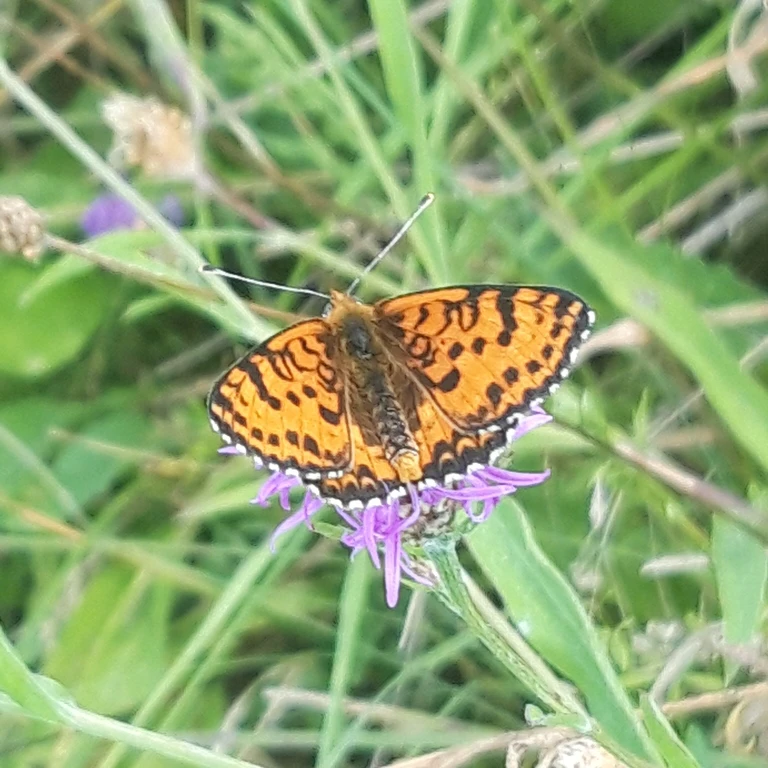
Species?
Melitaea didyma
